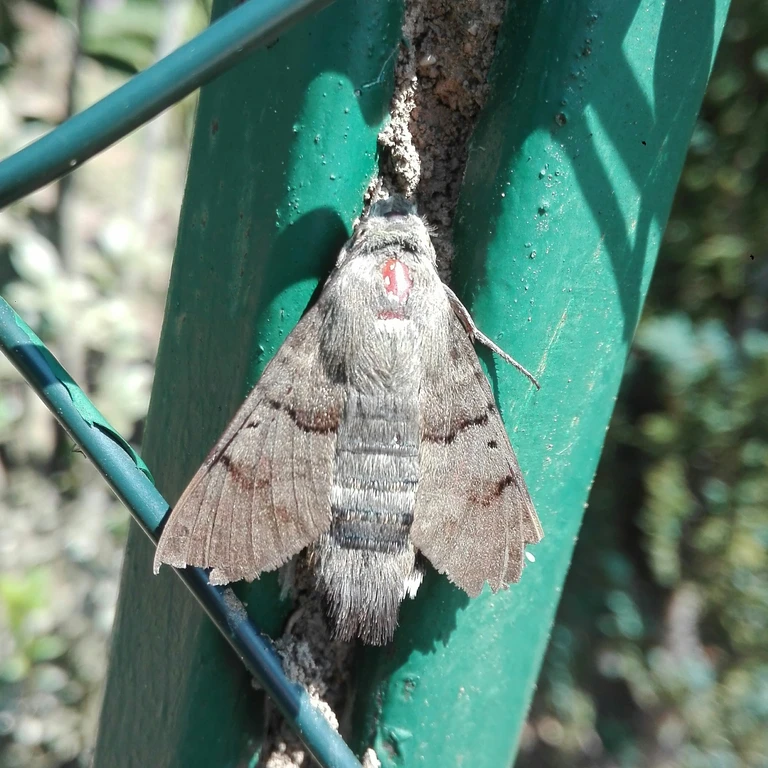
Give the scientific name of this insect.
Macroglossum stellatarum
